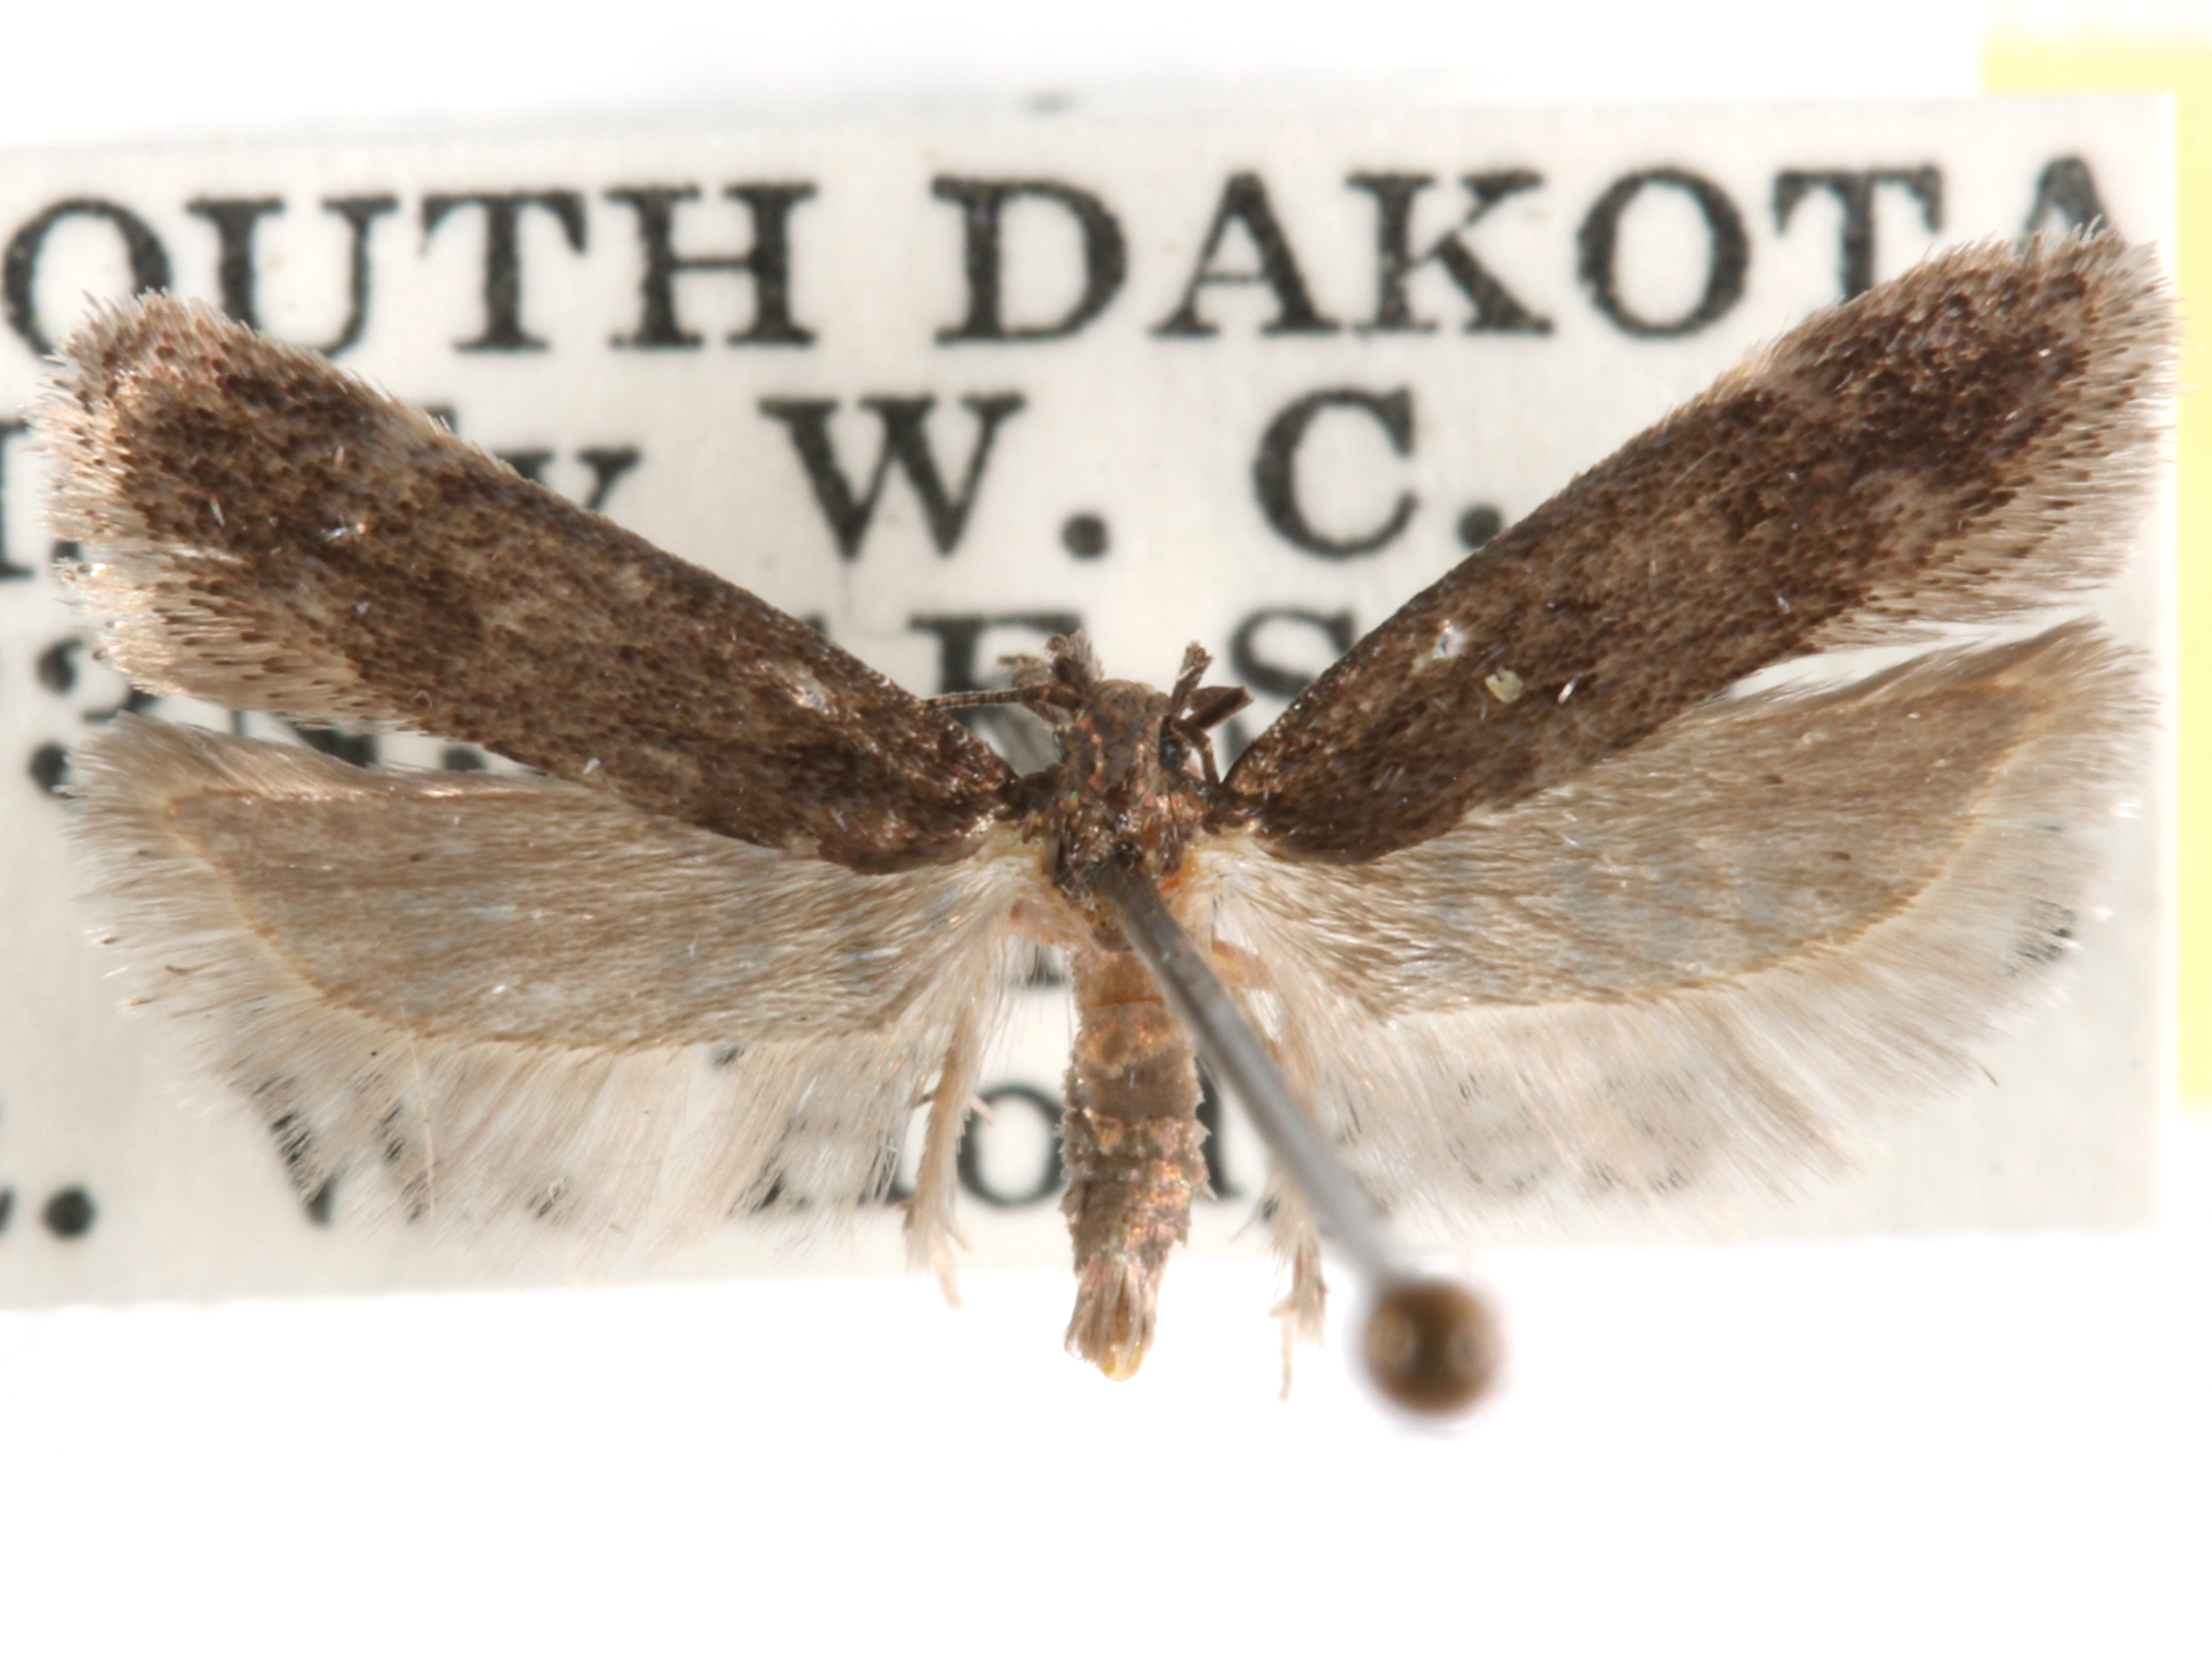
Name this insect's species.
Chionodes occlusa
